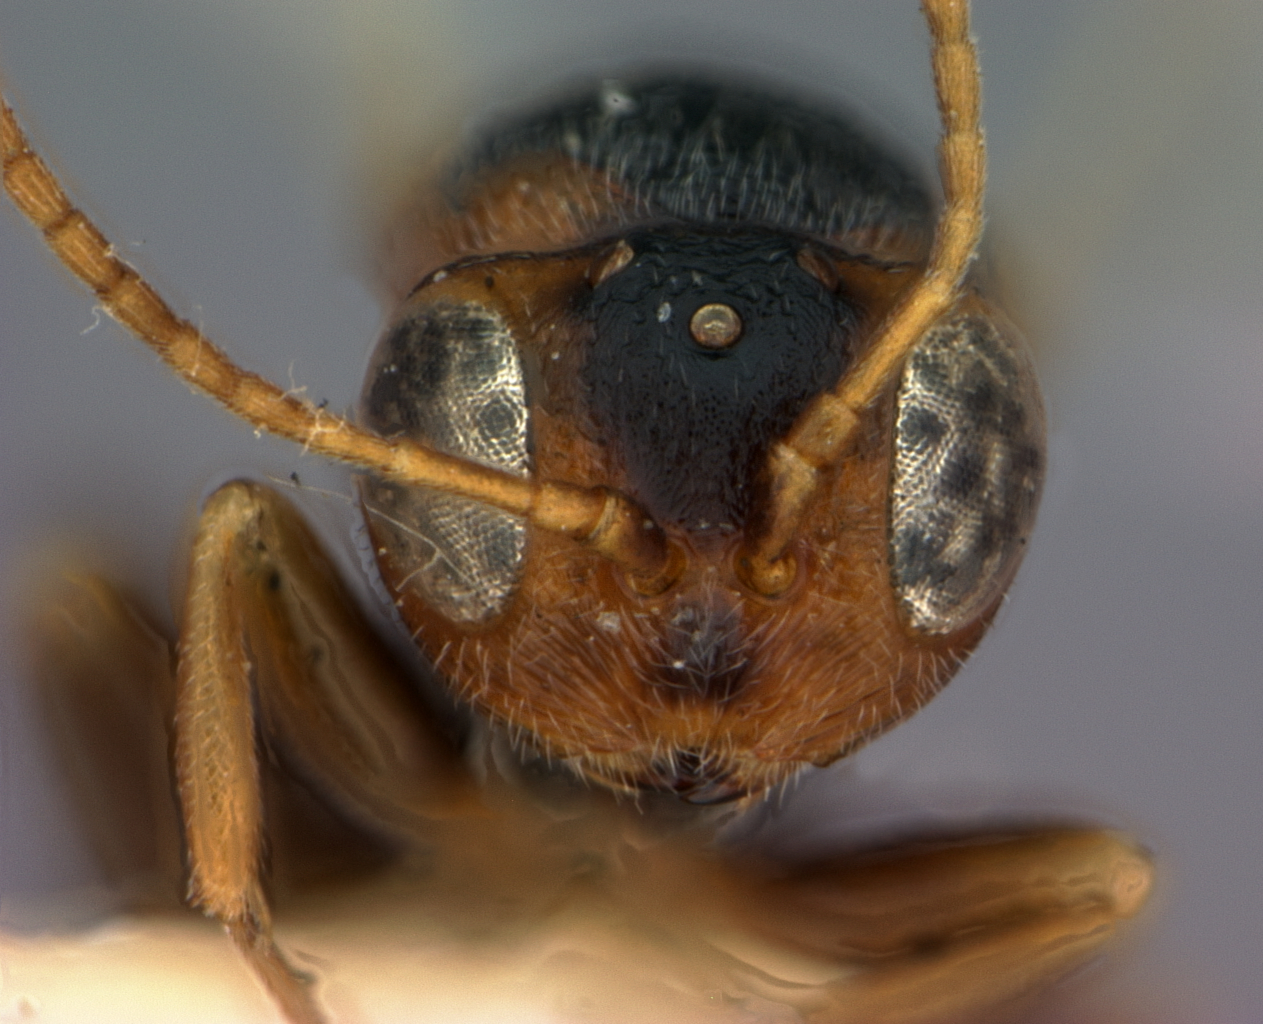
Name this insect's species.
Andricus davisi
